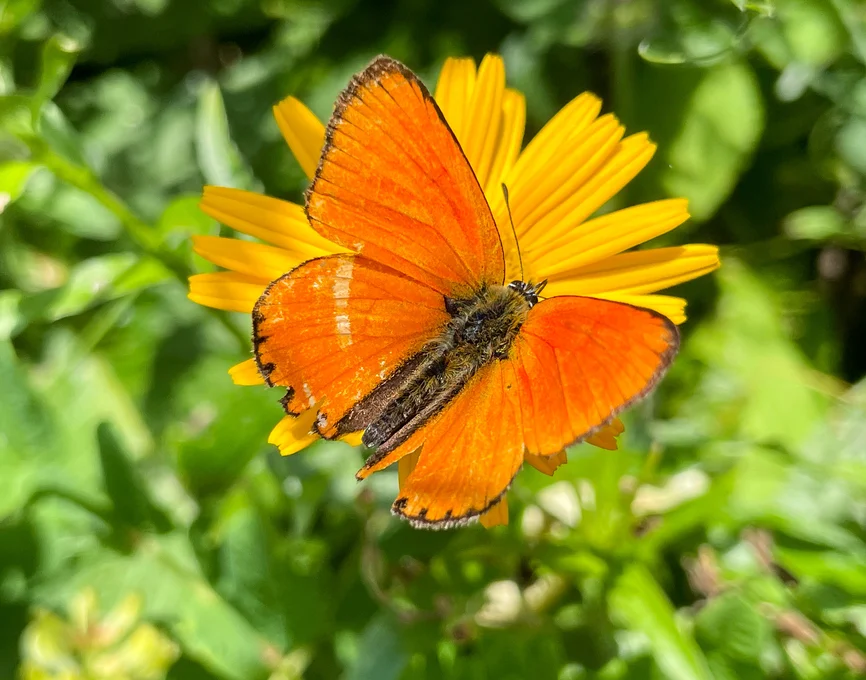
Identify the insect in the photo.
Lycaena virgaureae
